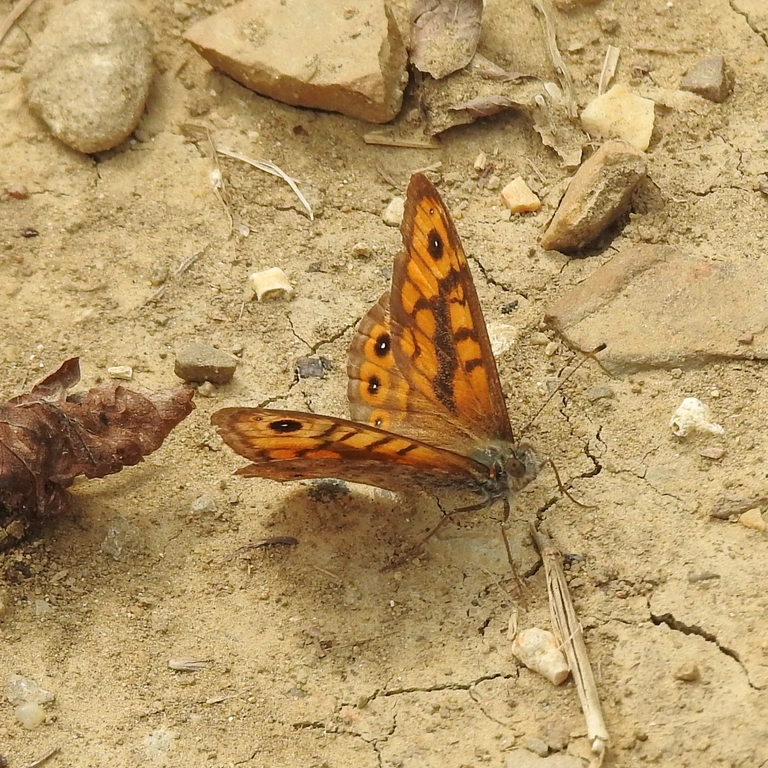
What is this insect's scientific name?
Lasiommata megera (also Pararge megera)
